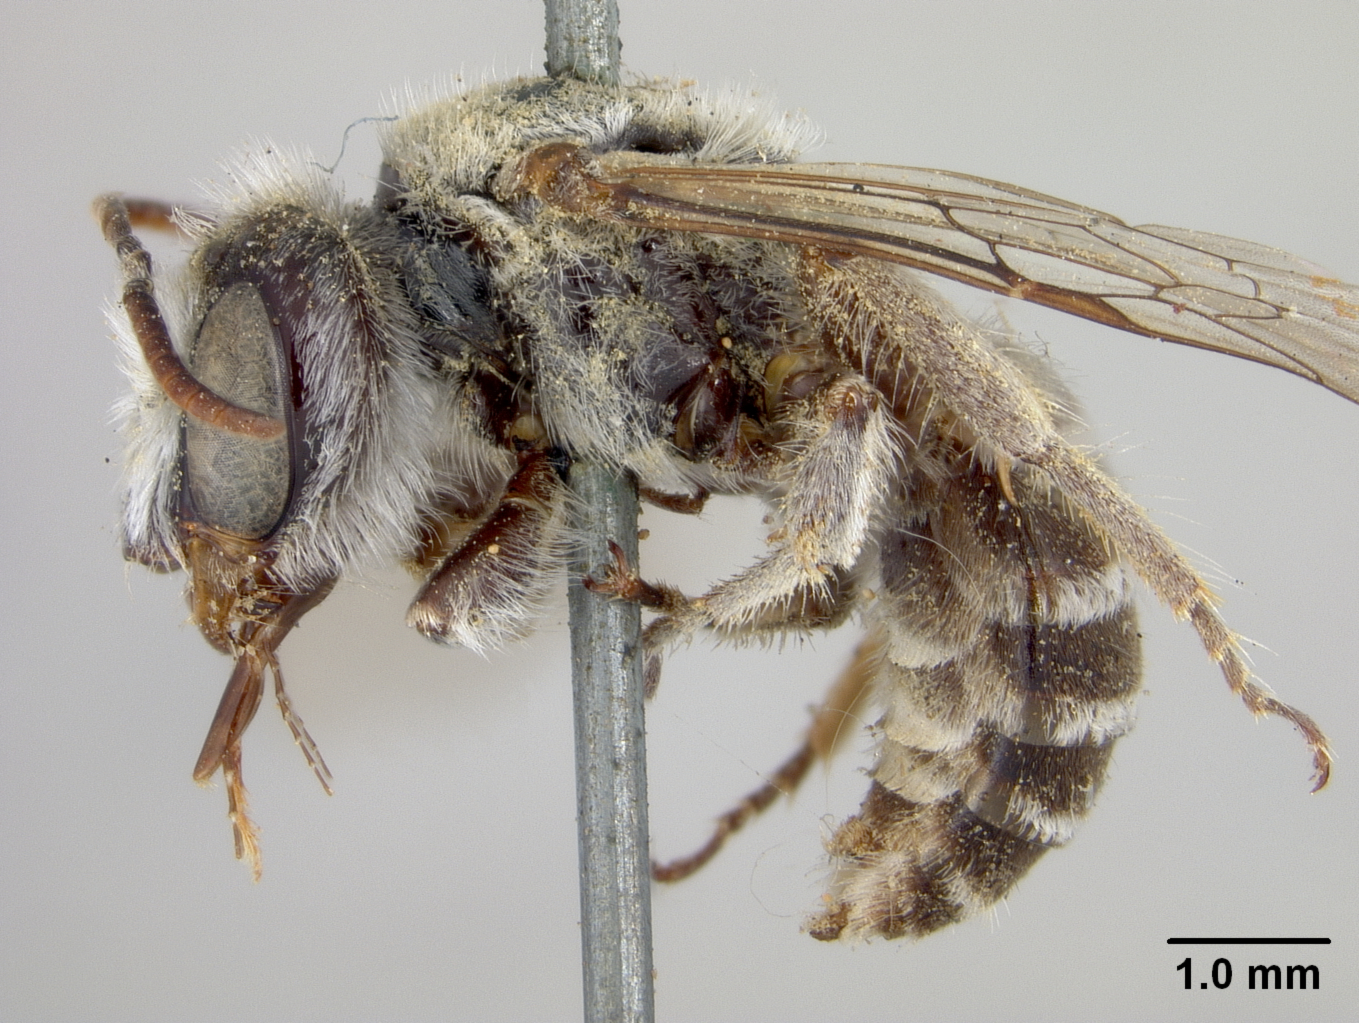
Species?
Hesperapis laticeps
